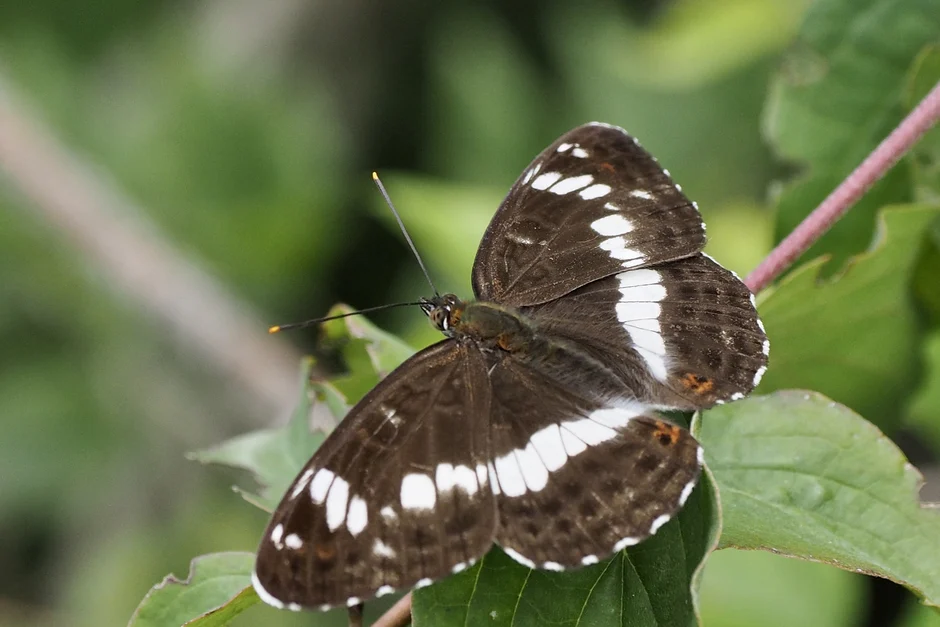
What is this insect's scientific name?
Limenitis camilla (also Ladoga camilla)
